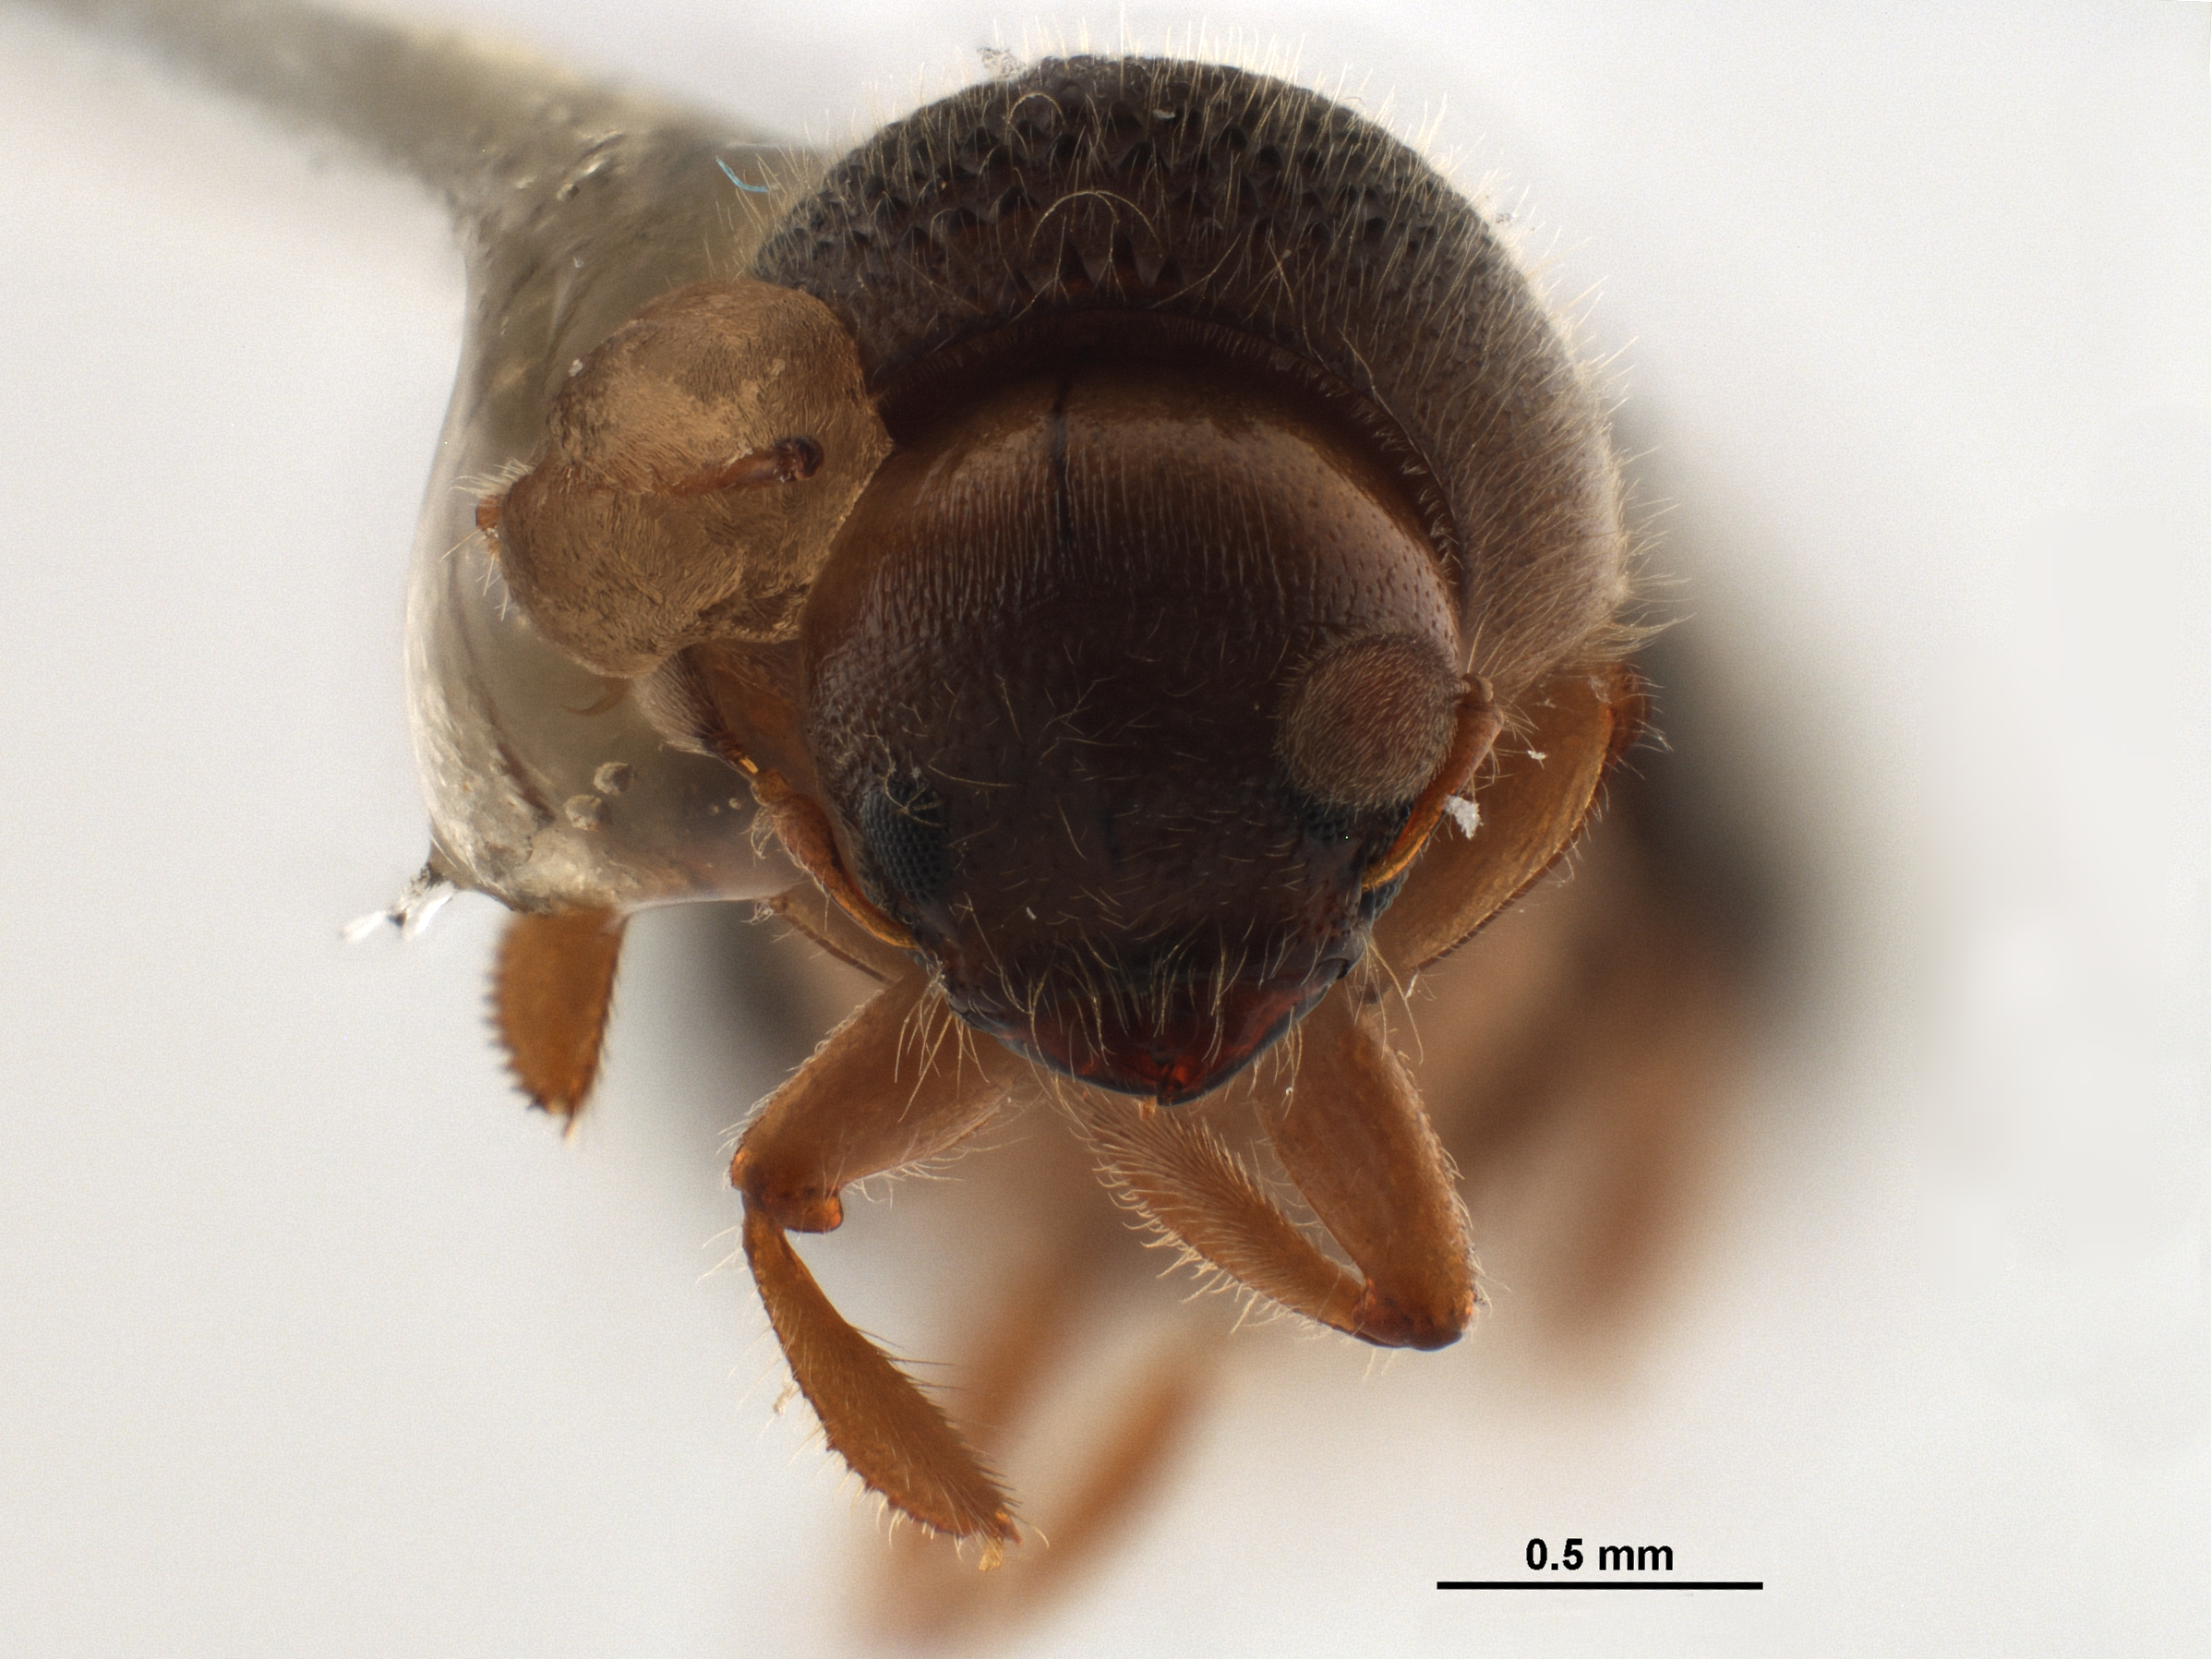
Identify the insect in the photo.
Indocryphalus intermedius
